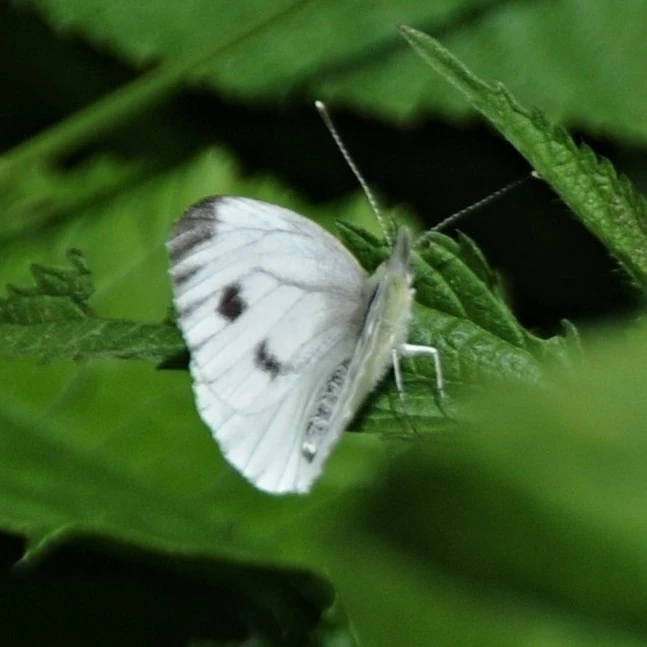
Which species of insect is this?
Pieris napi
